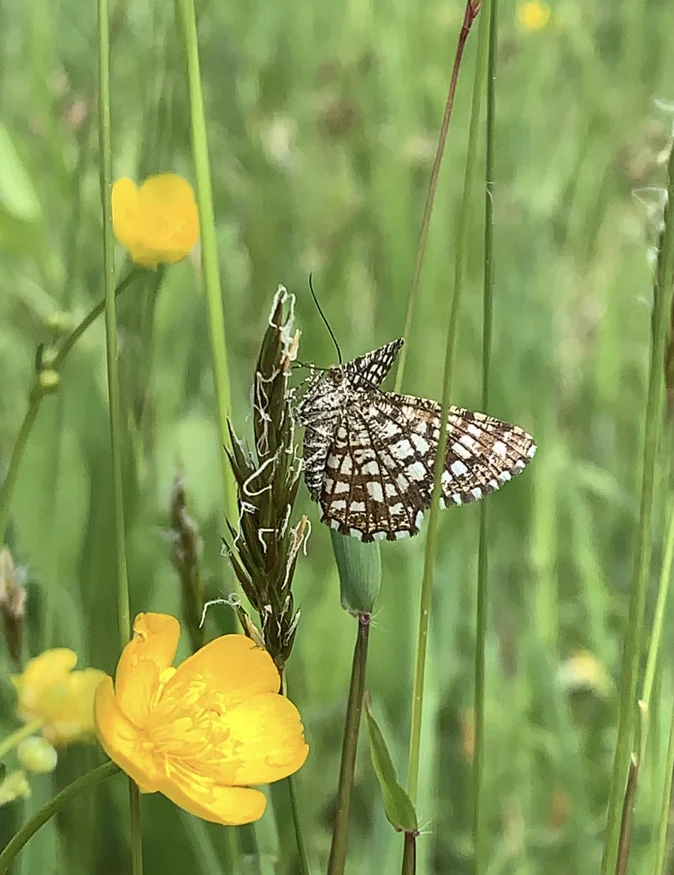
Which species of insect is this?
Chiasmia clathrata
